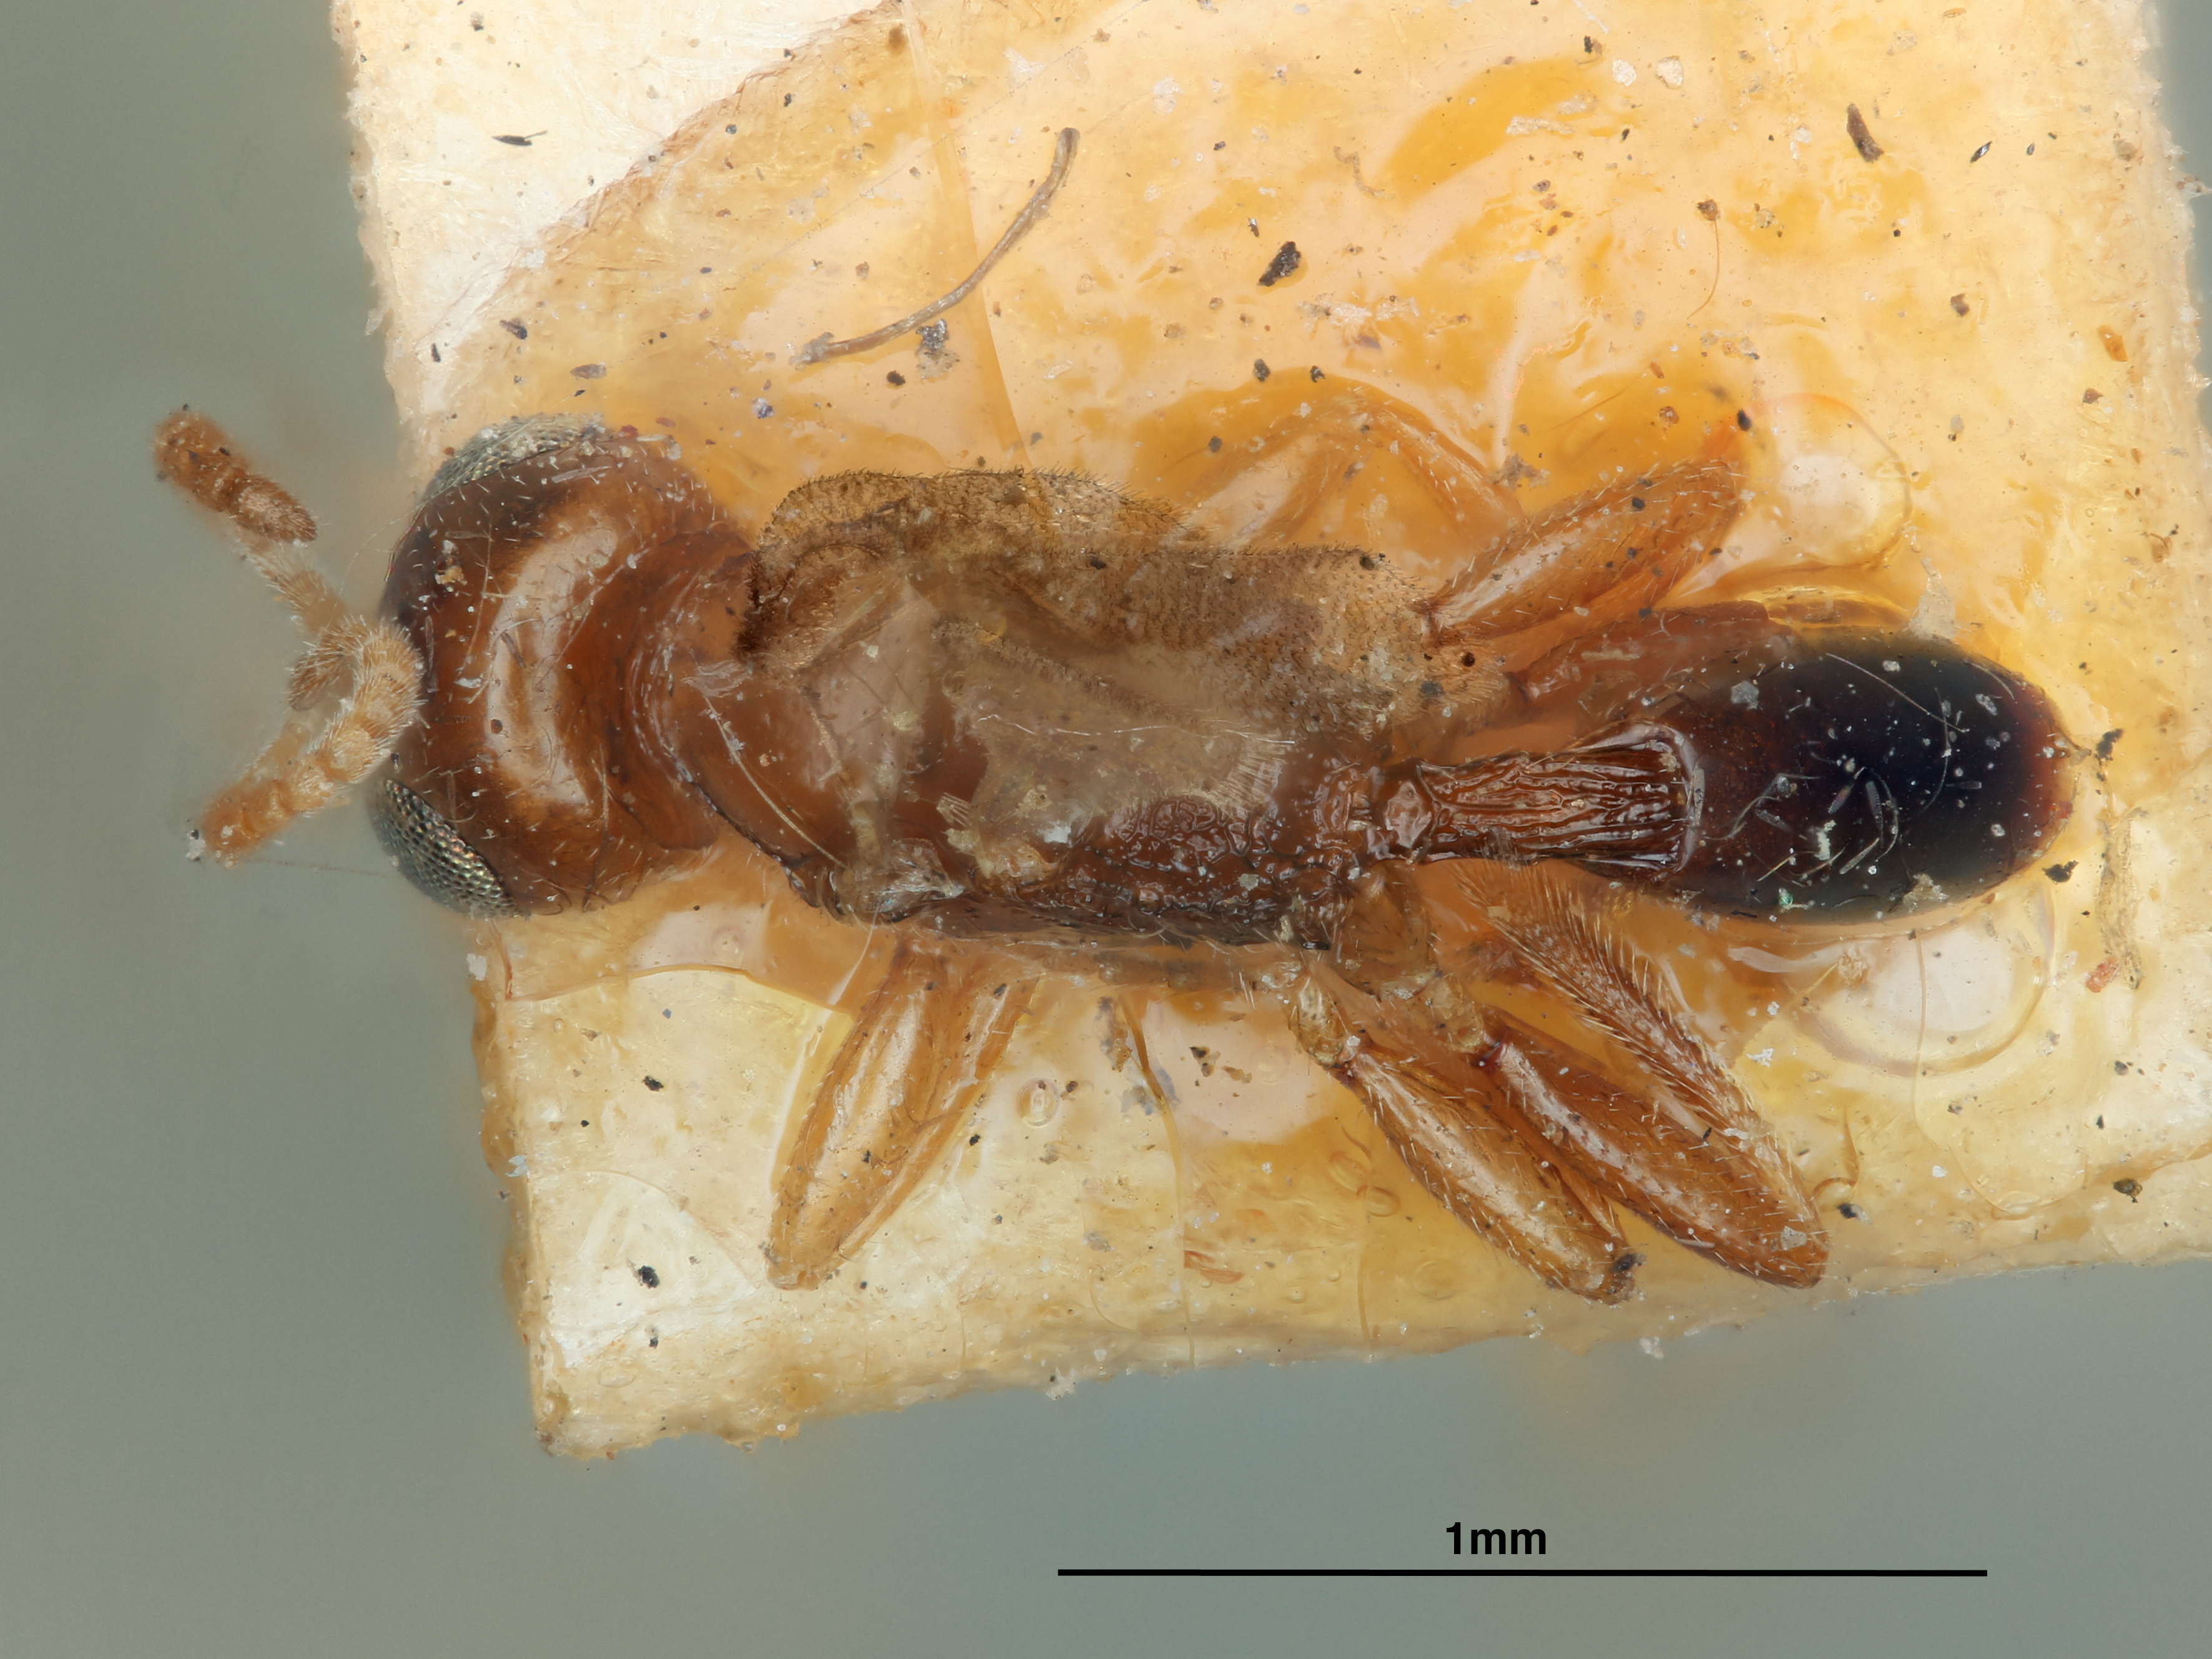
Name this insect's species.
Euphorus maculipennis
